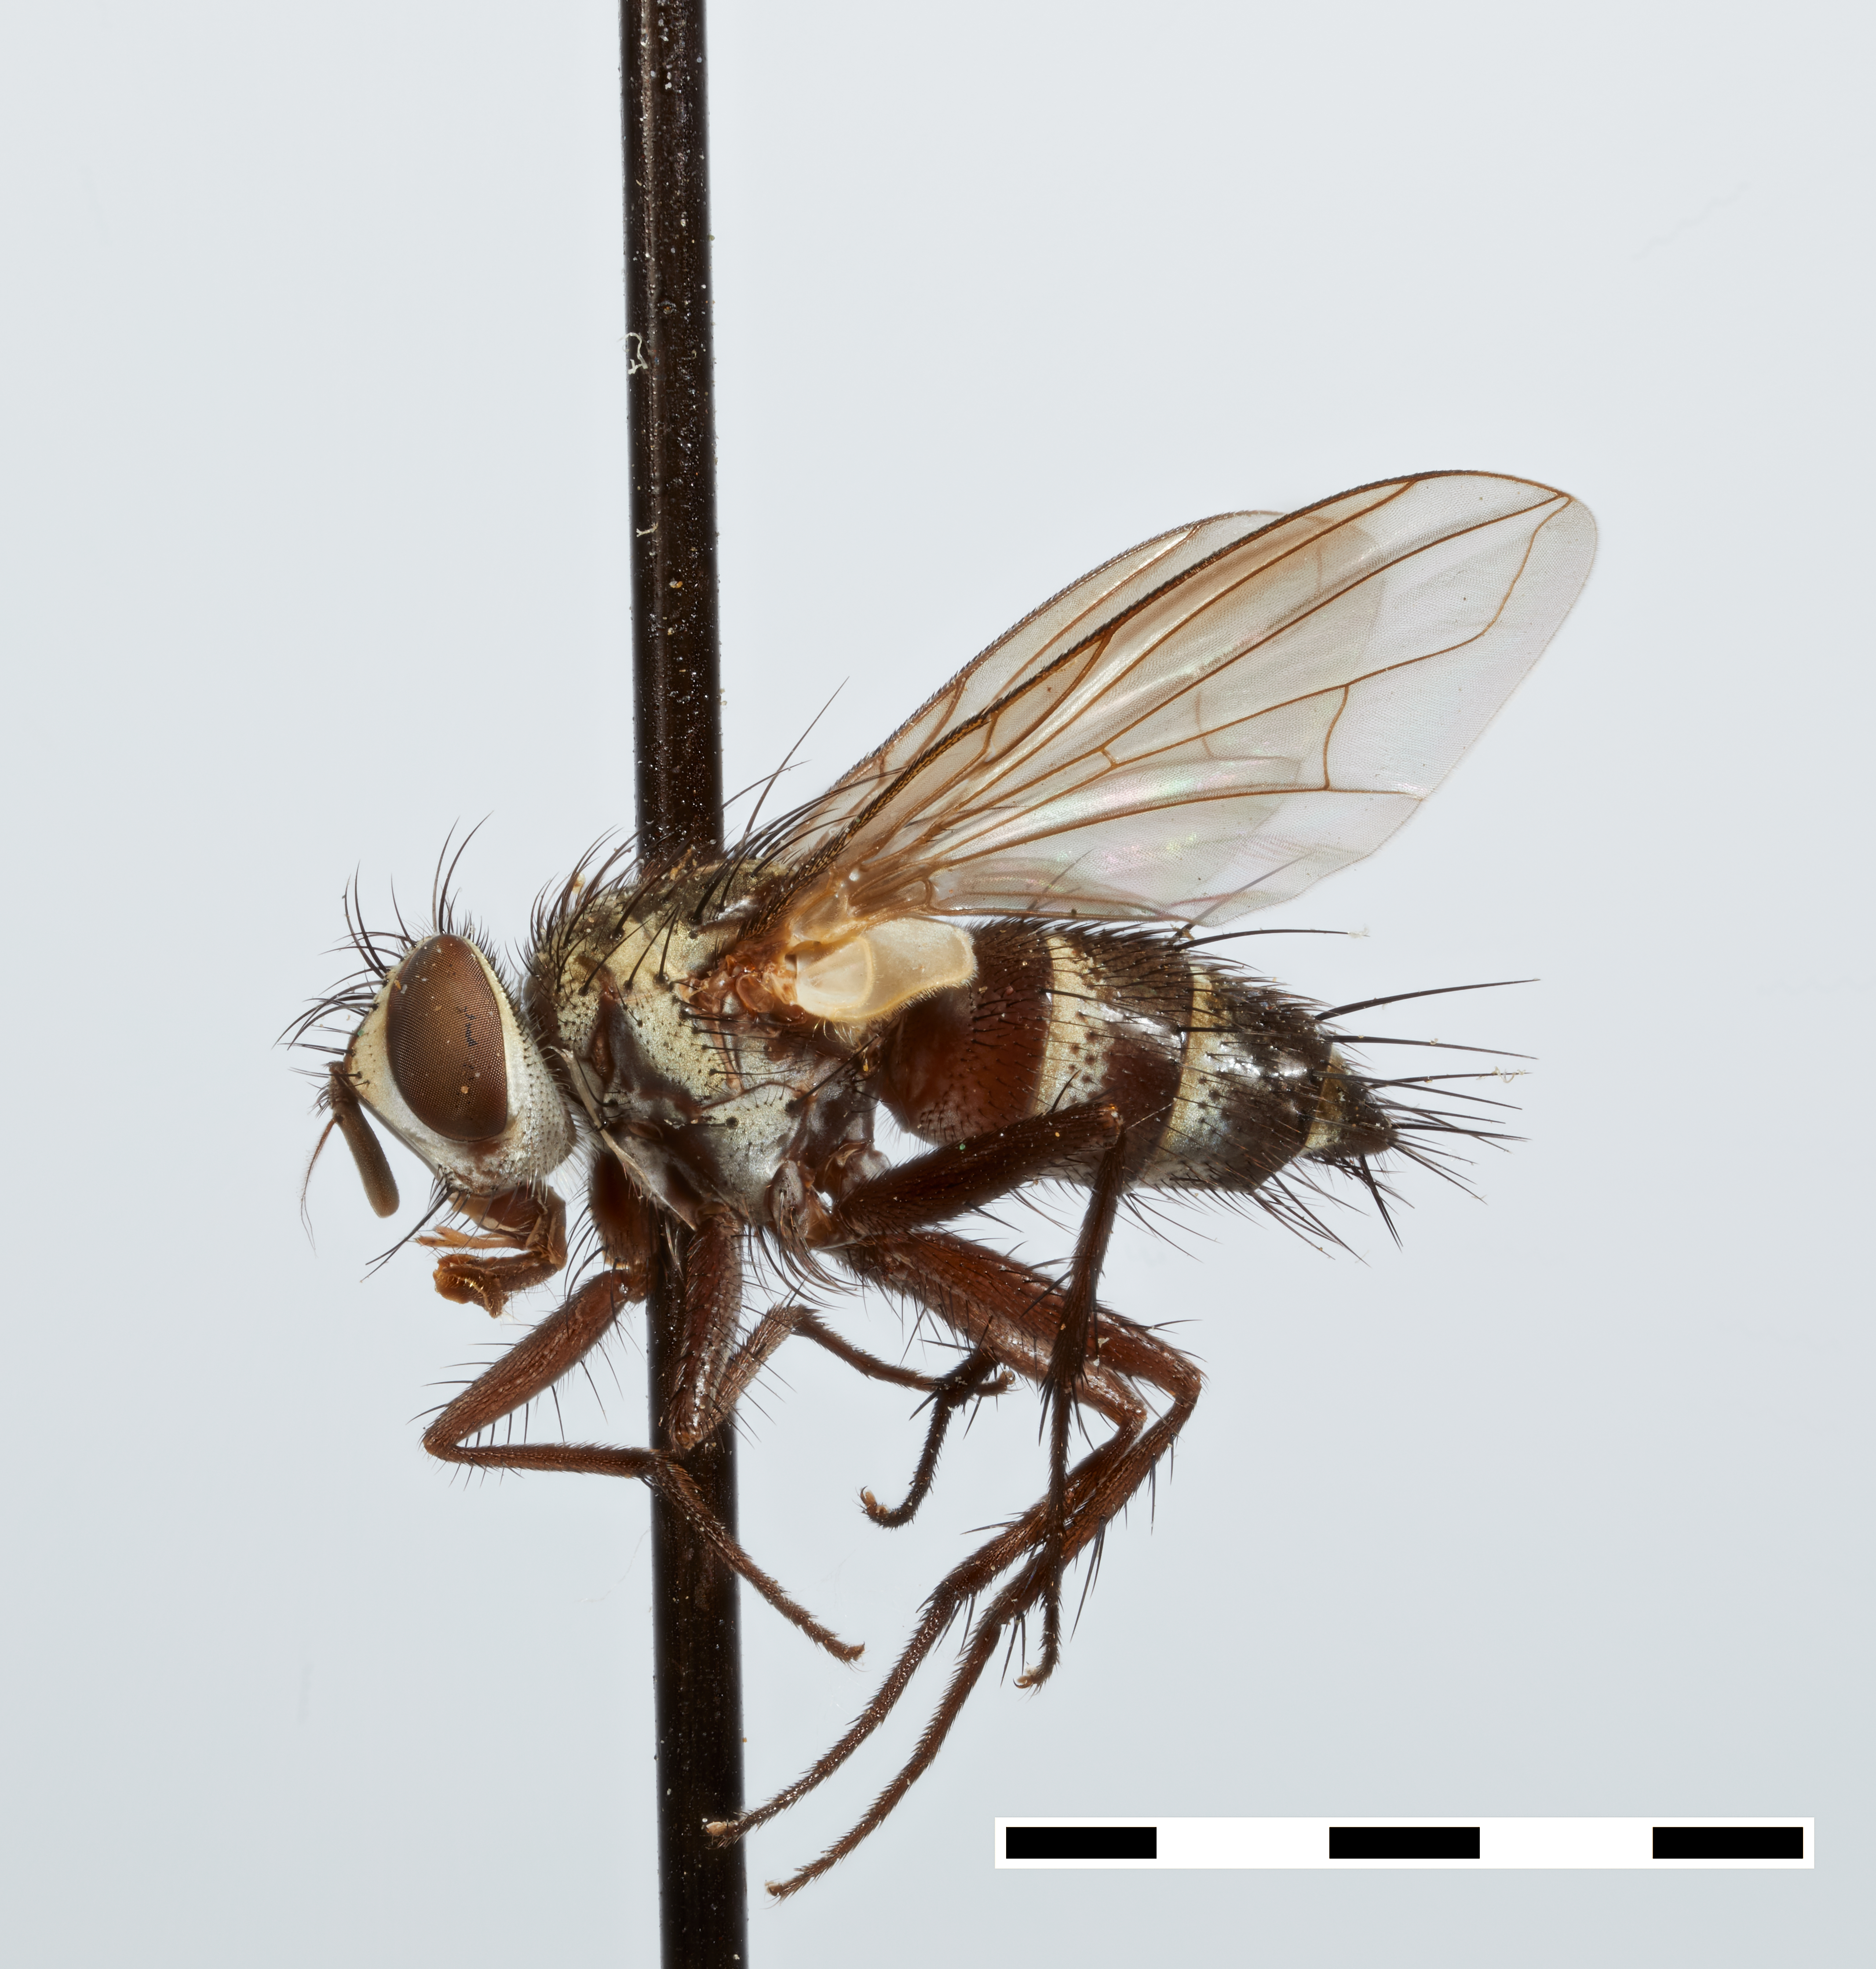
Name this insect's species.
Epiprospherysa charapensis
